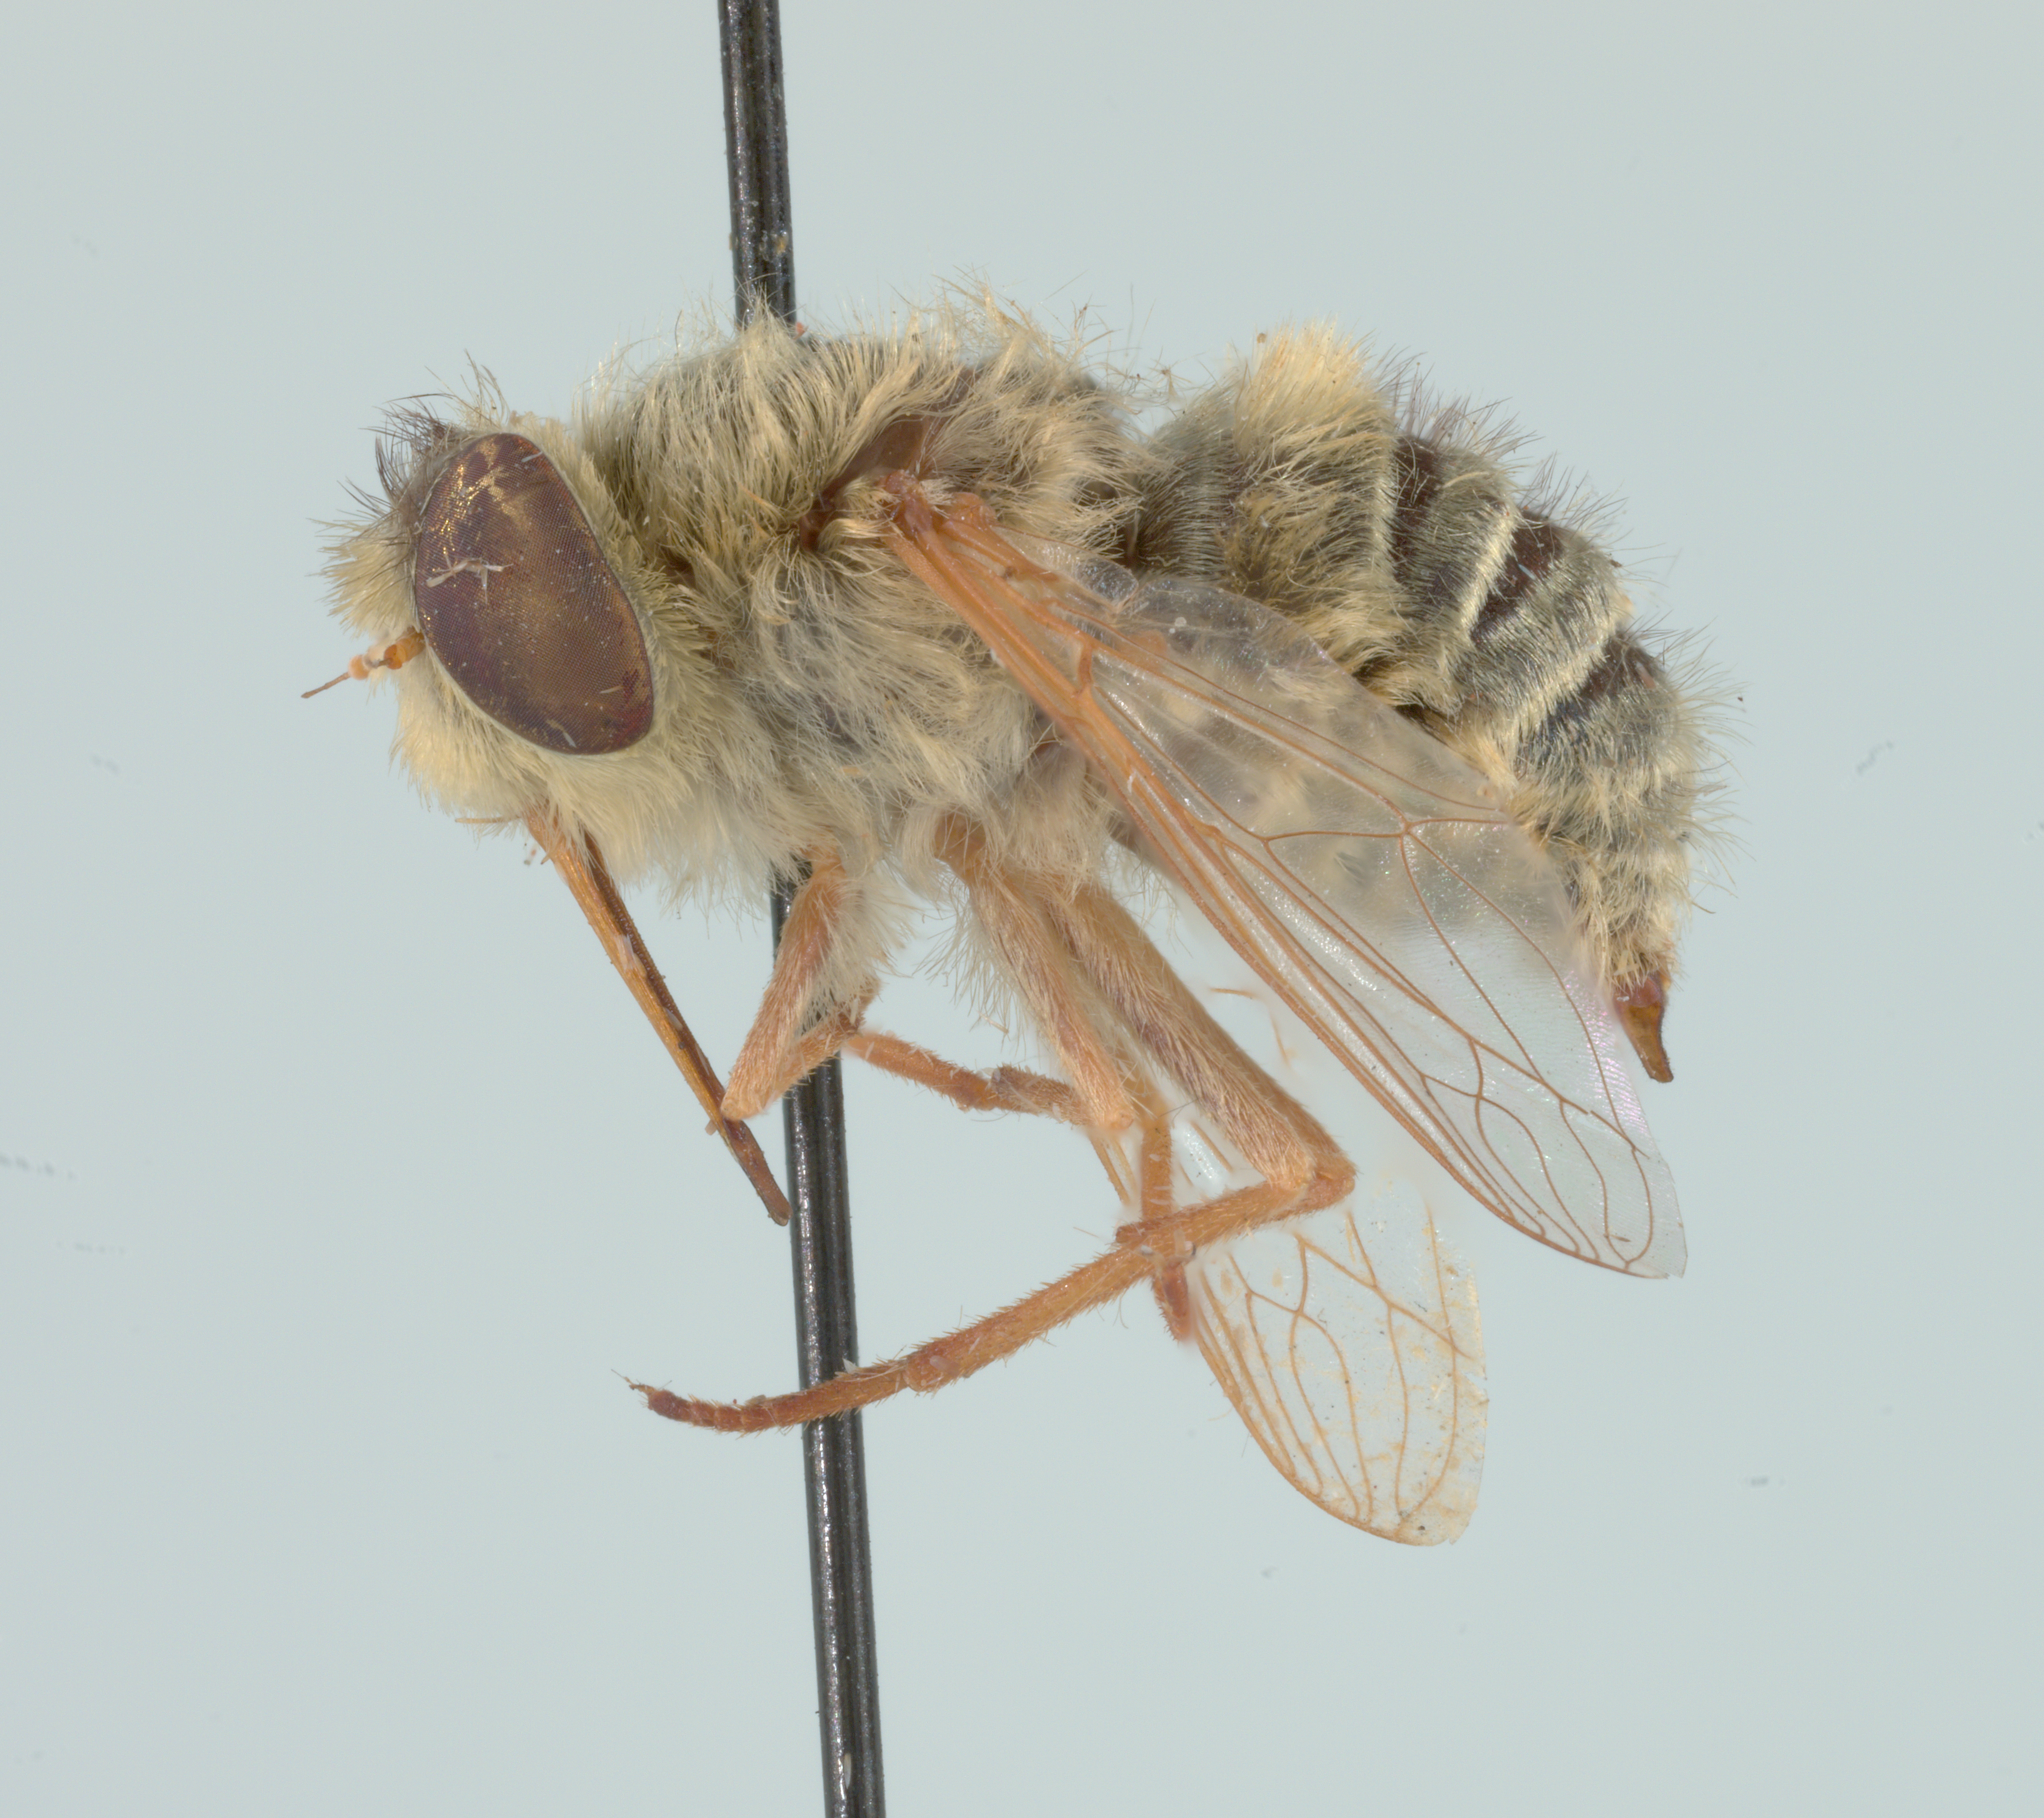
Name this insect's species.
Neorhynchocephalus sackenii
